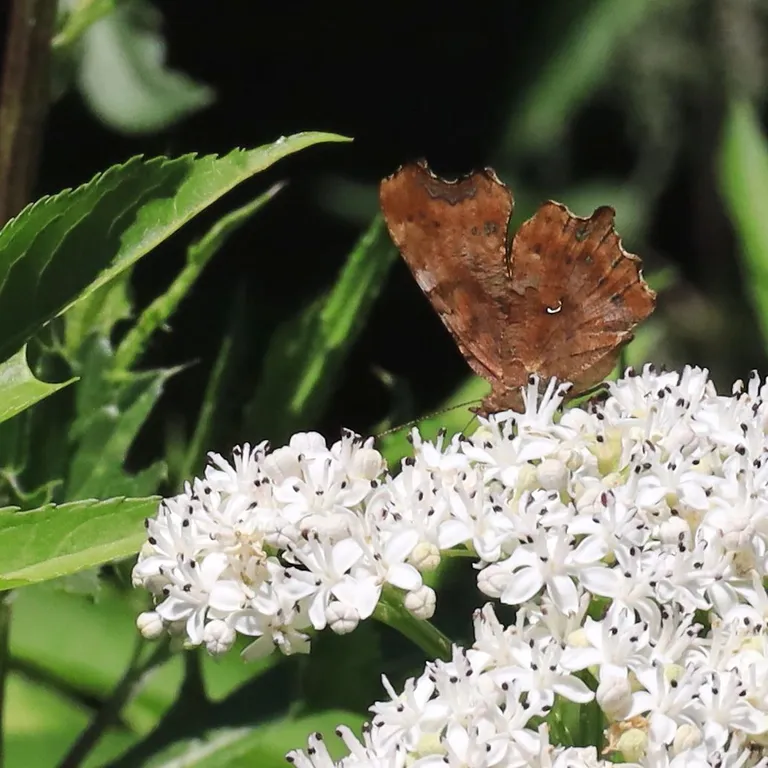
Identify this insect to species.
Polygonia c-album
